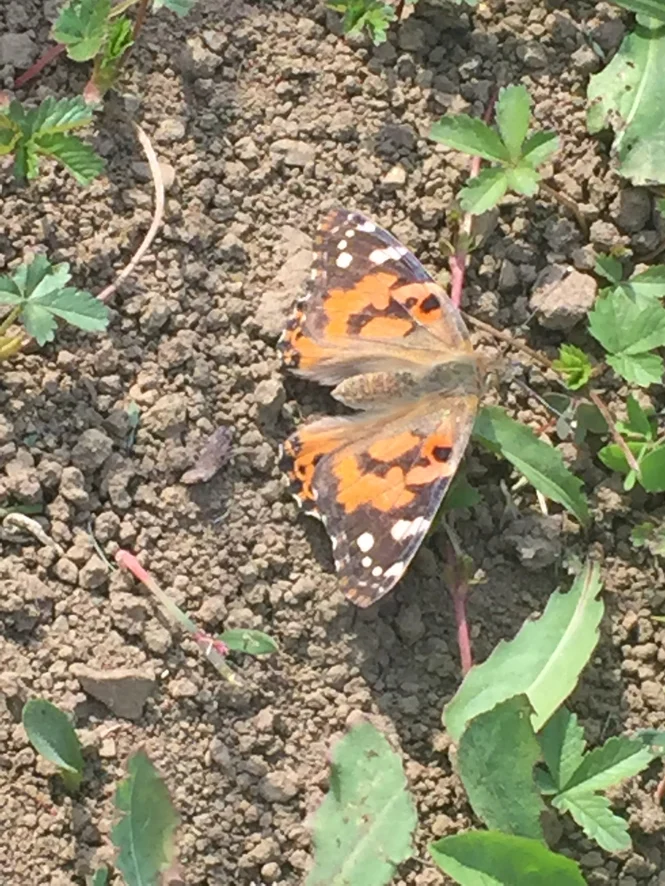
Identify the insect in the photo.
Vanessa cardui
